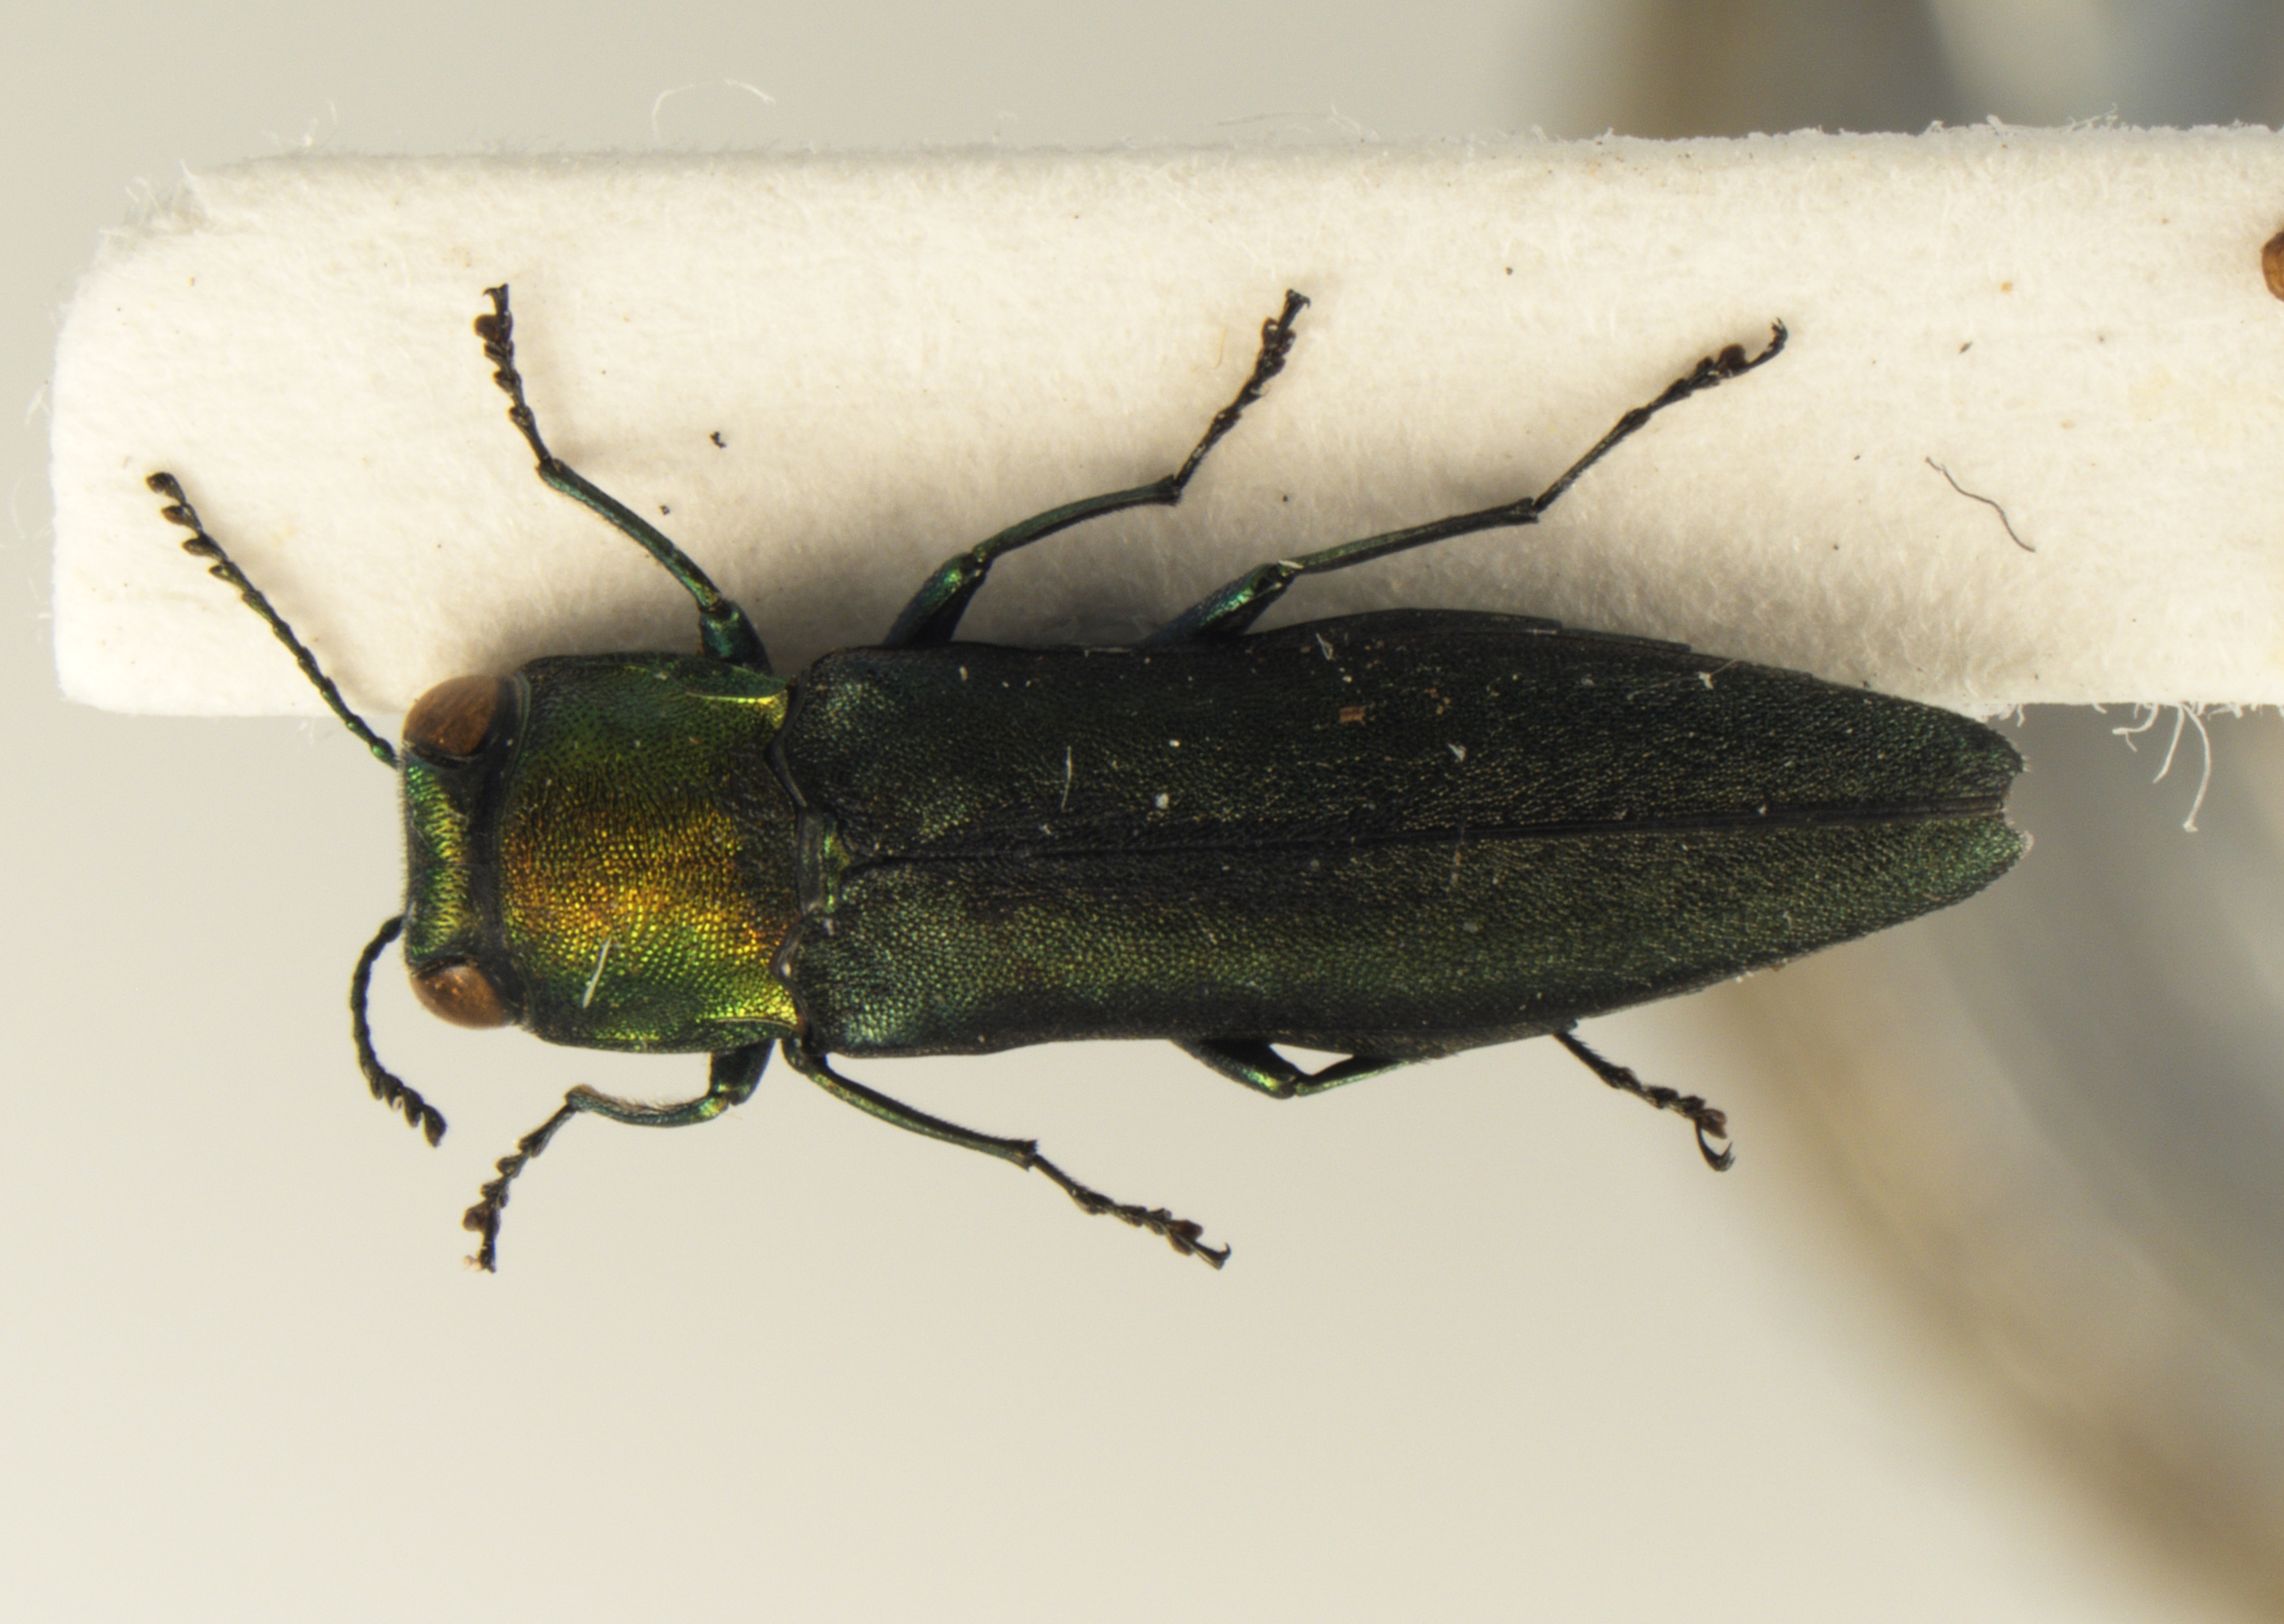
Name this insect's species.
Agrilus smaragdifrons
